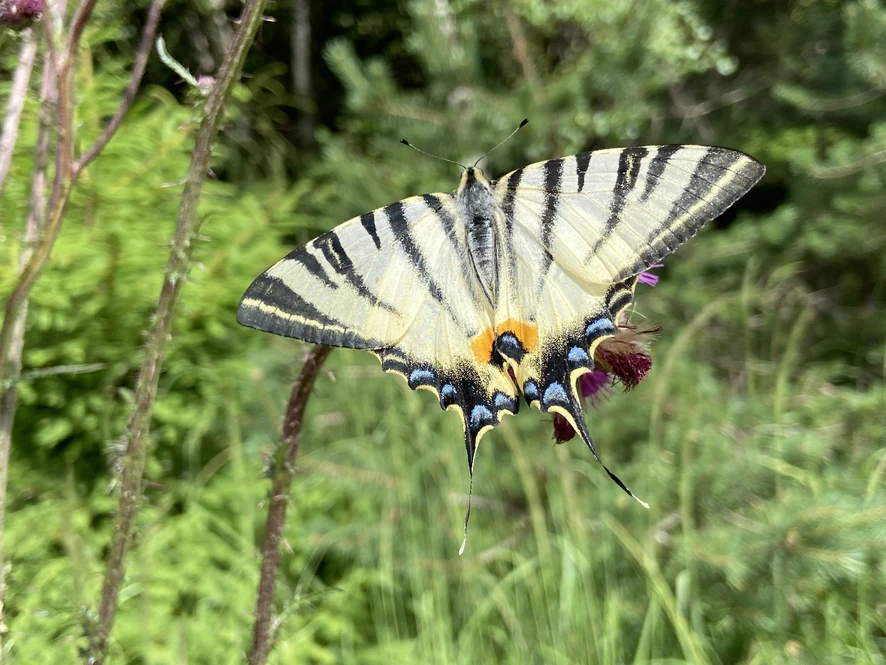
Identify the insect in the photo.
Iphiclides podalirius
